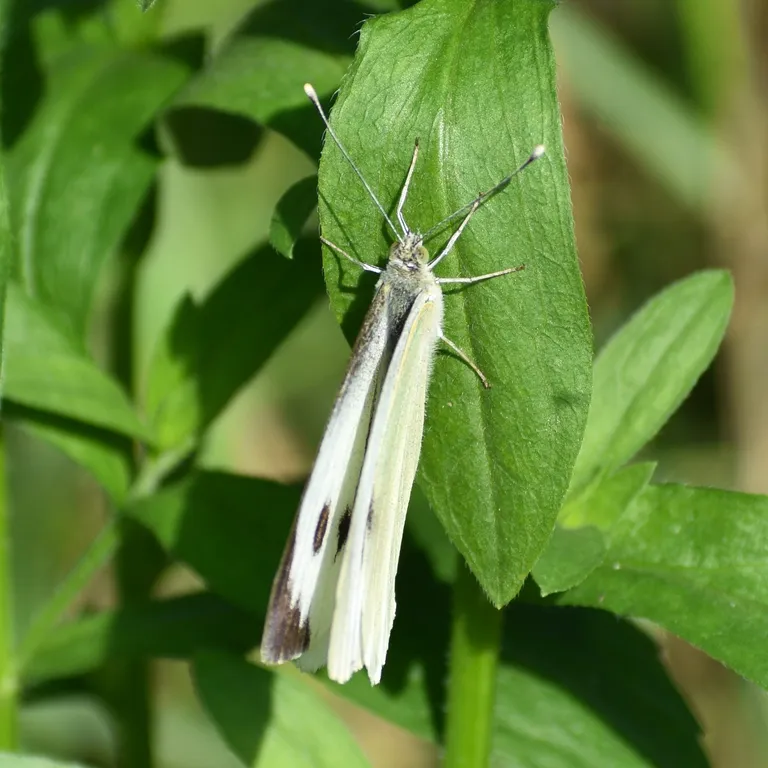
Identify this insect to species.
Pieris brassicae
